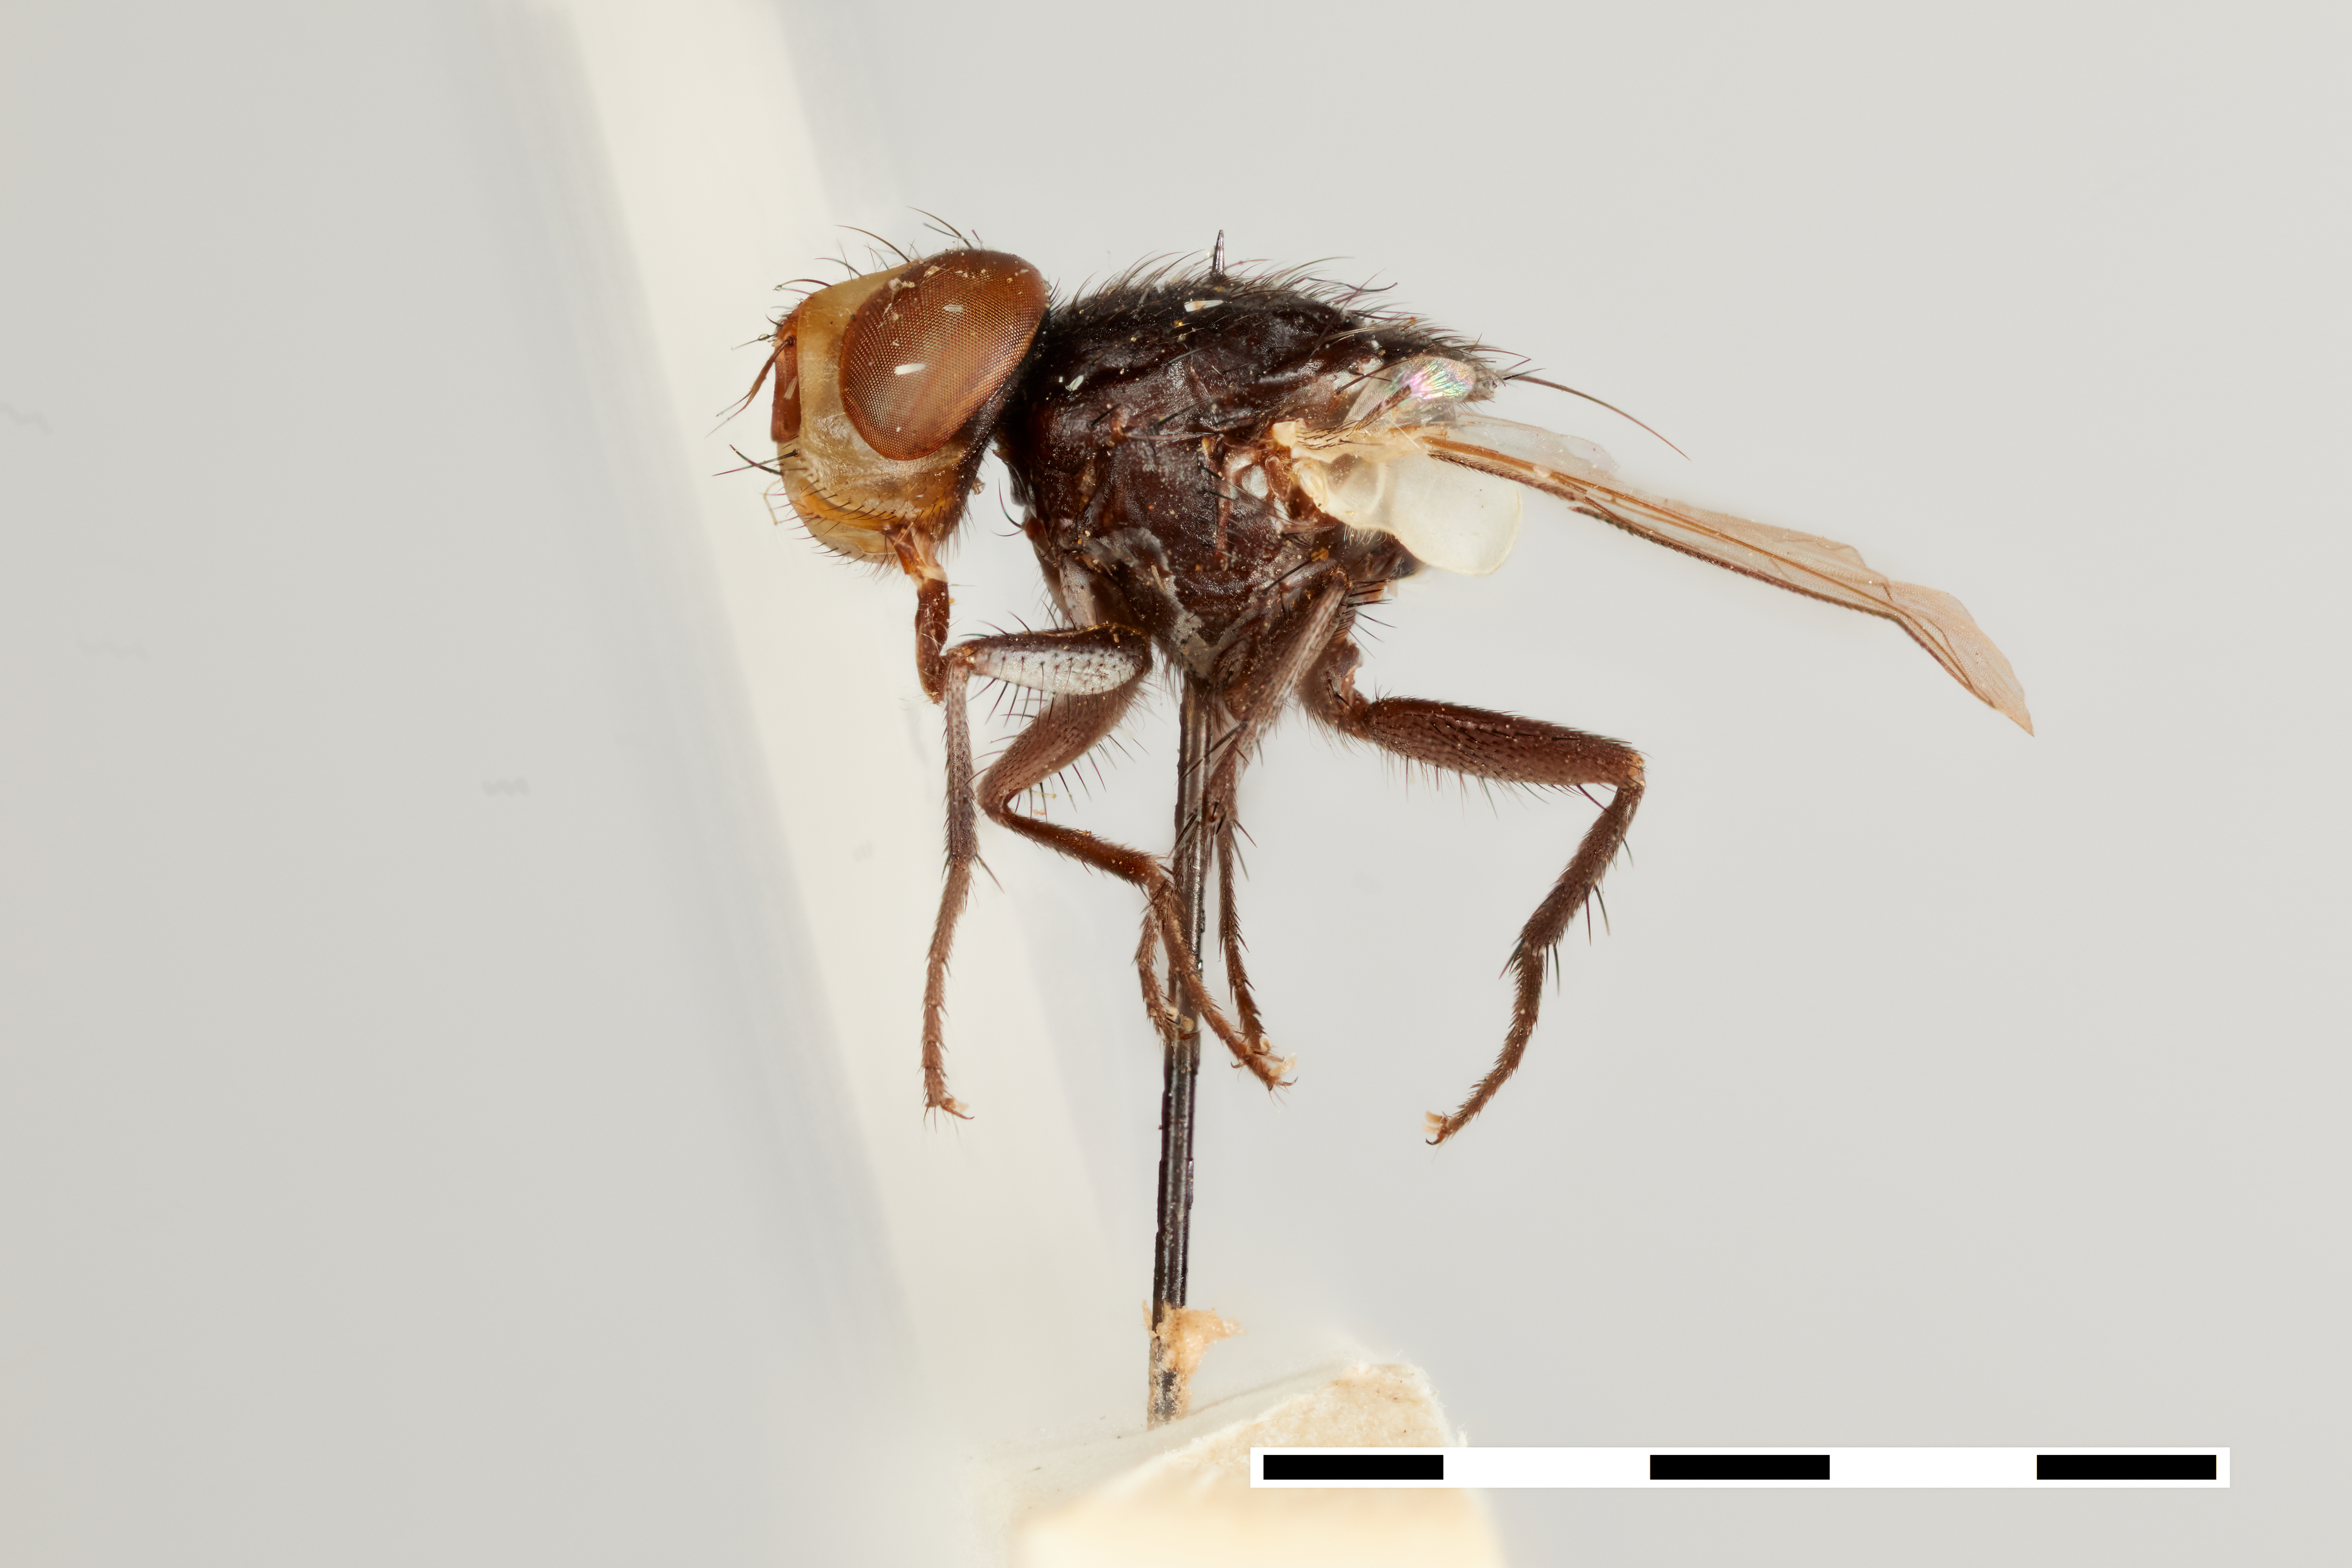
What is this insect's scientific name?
Eumacronychia montana
